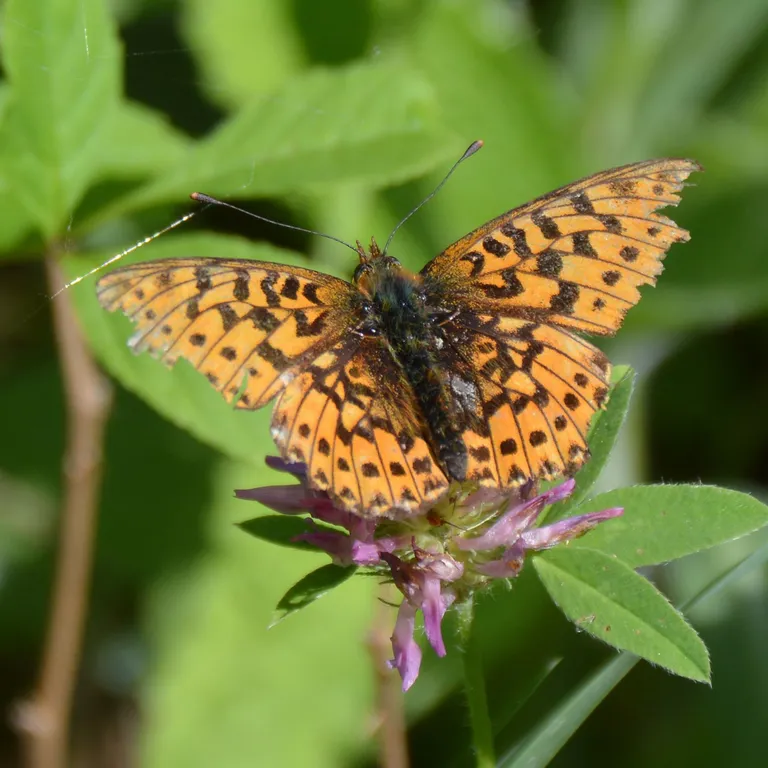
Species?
Boloria euphrosyne (also Clossiana euphrosyne)
